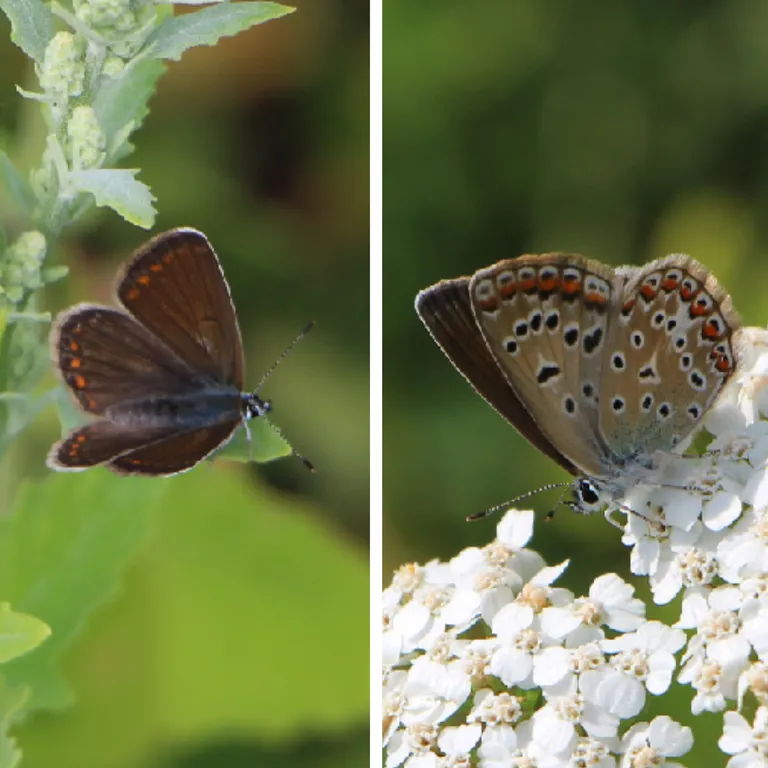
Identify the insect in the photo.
Polyommatus icarus
